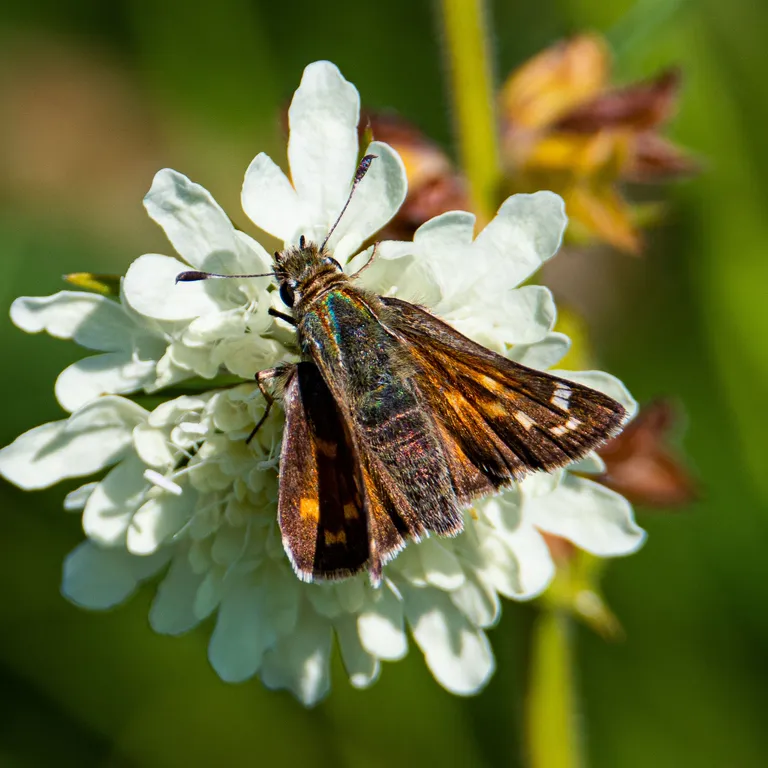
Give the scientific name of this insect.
Hesperia comma
